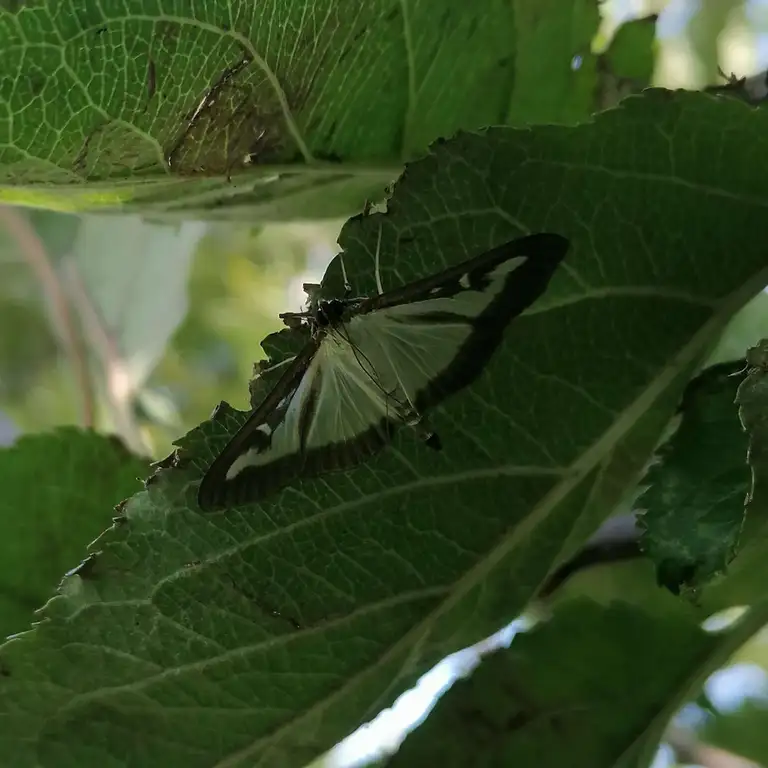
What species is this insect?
Cydalima perspectalis
